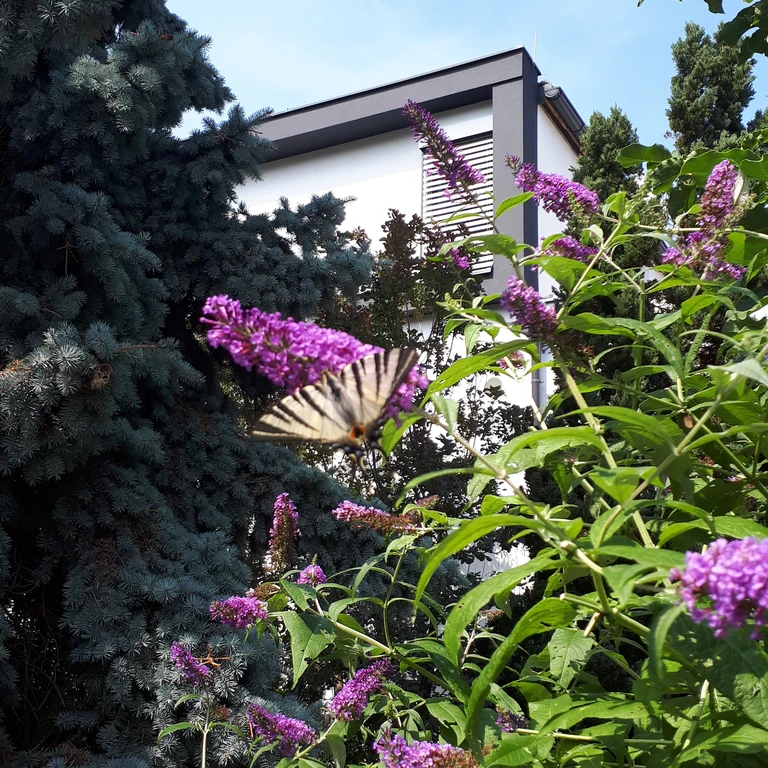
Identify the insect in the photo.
Iphiclides podalirius
